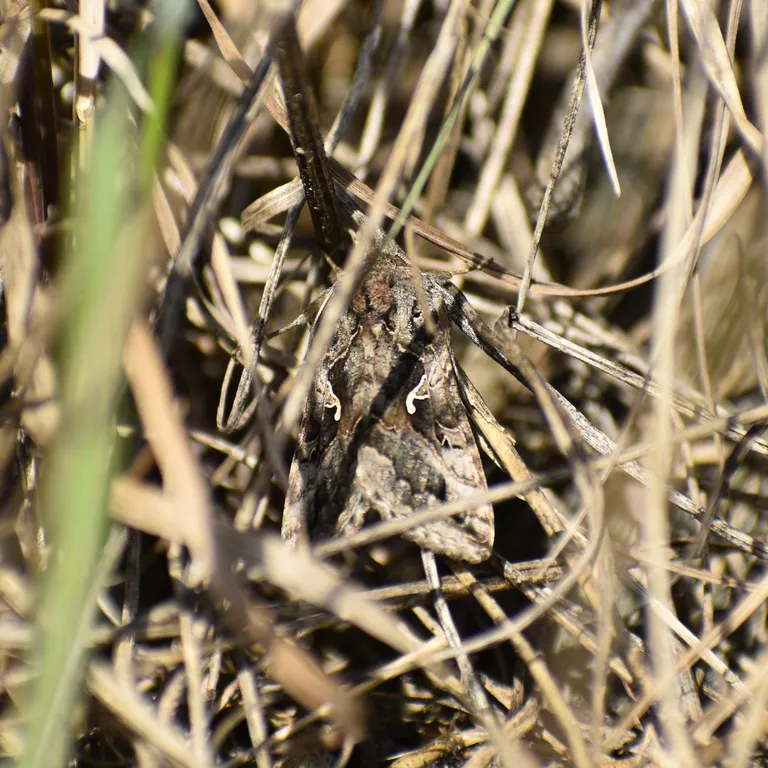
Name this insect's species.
Autographa gamma
